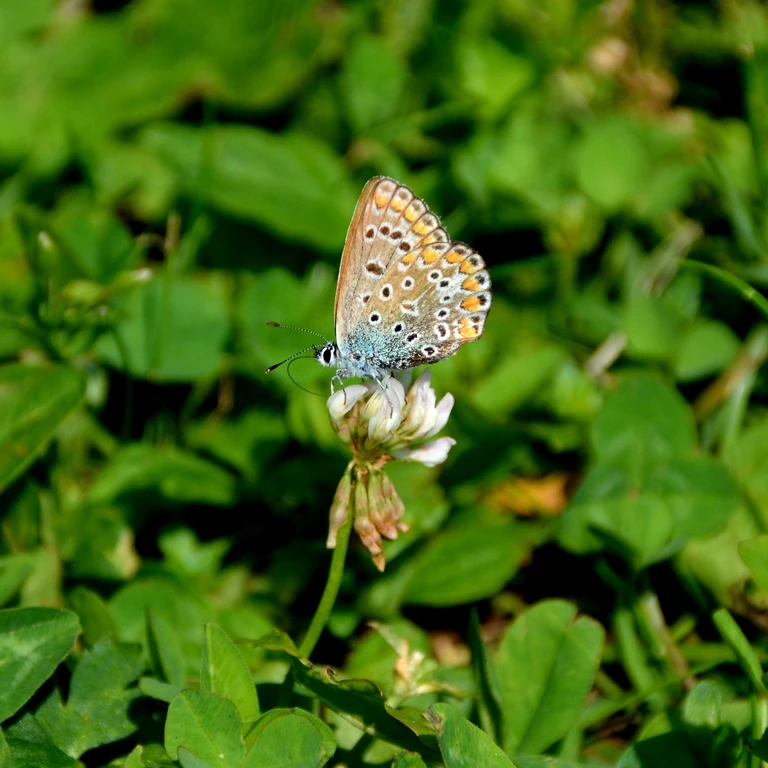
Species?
Polyommatus icarus
